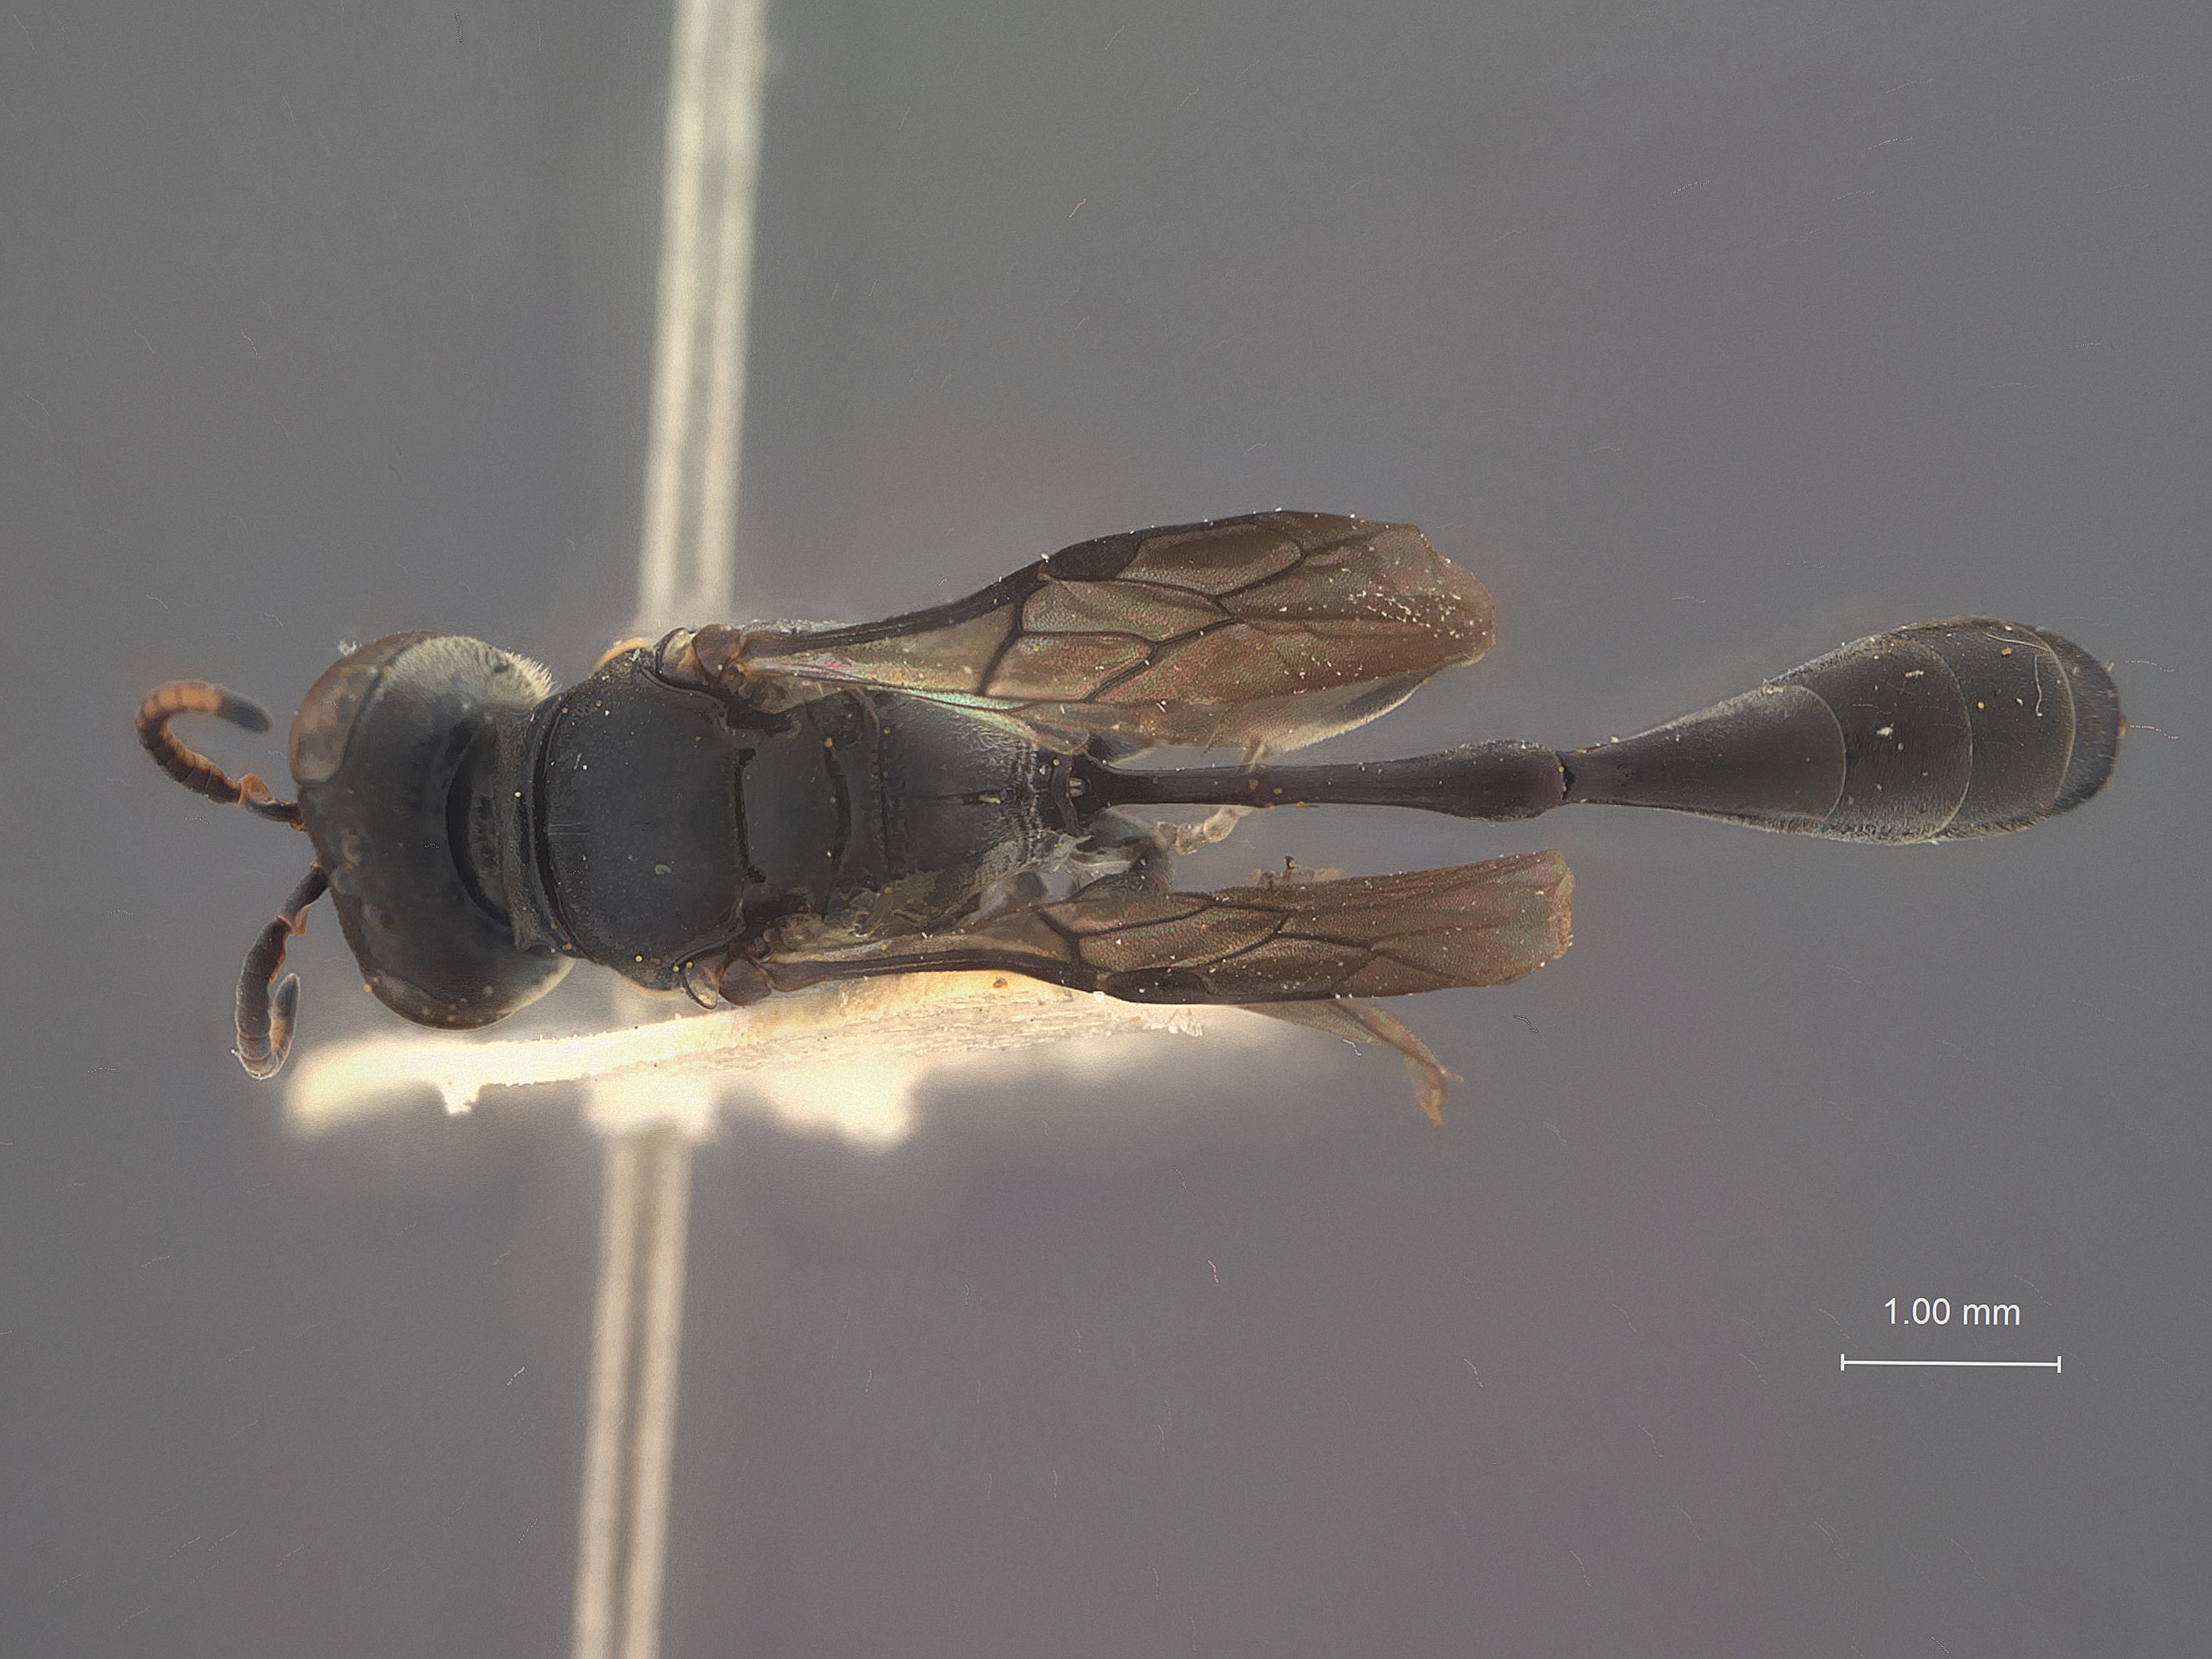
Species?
Rhopalum shirozui
